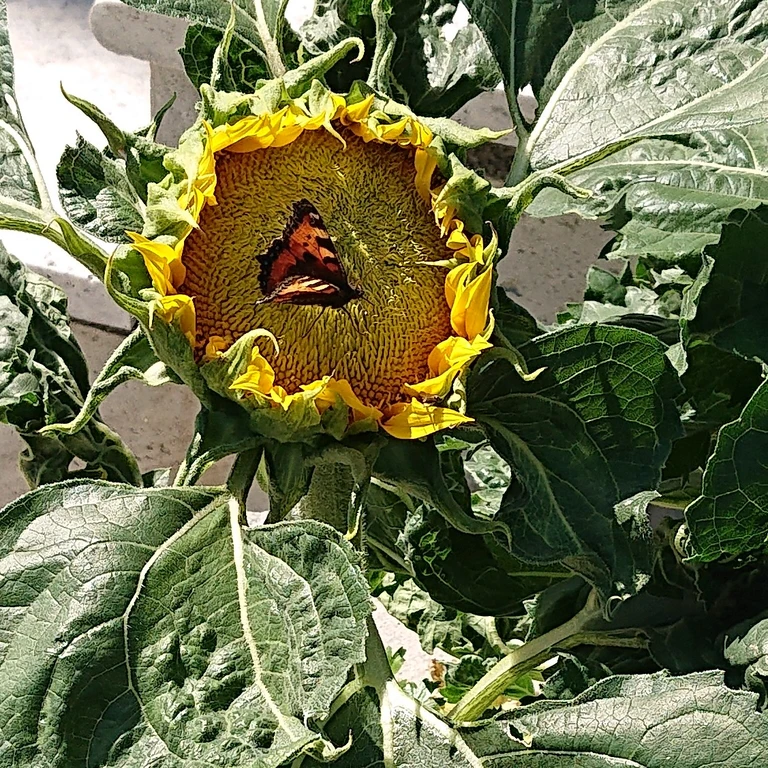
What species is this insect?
Aglais urticae
